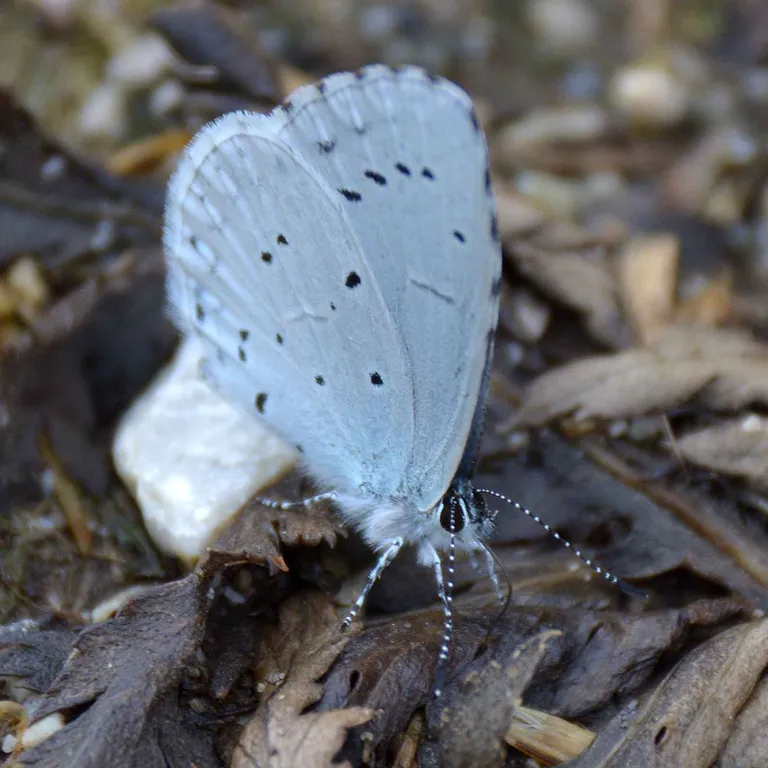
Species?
Celastrina argiolus
